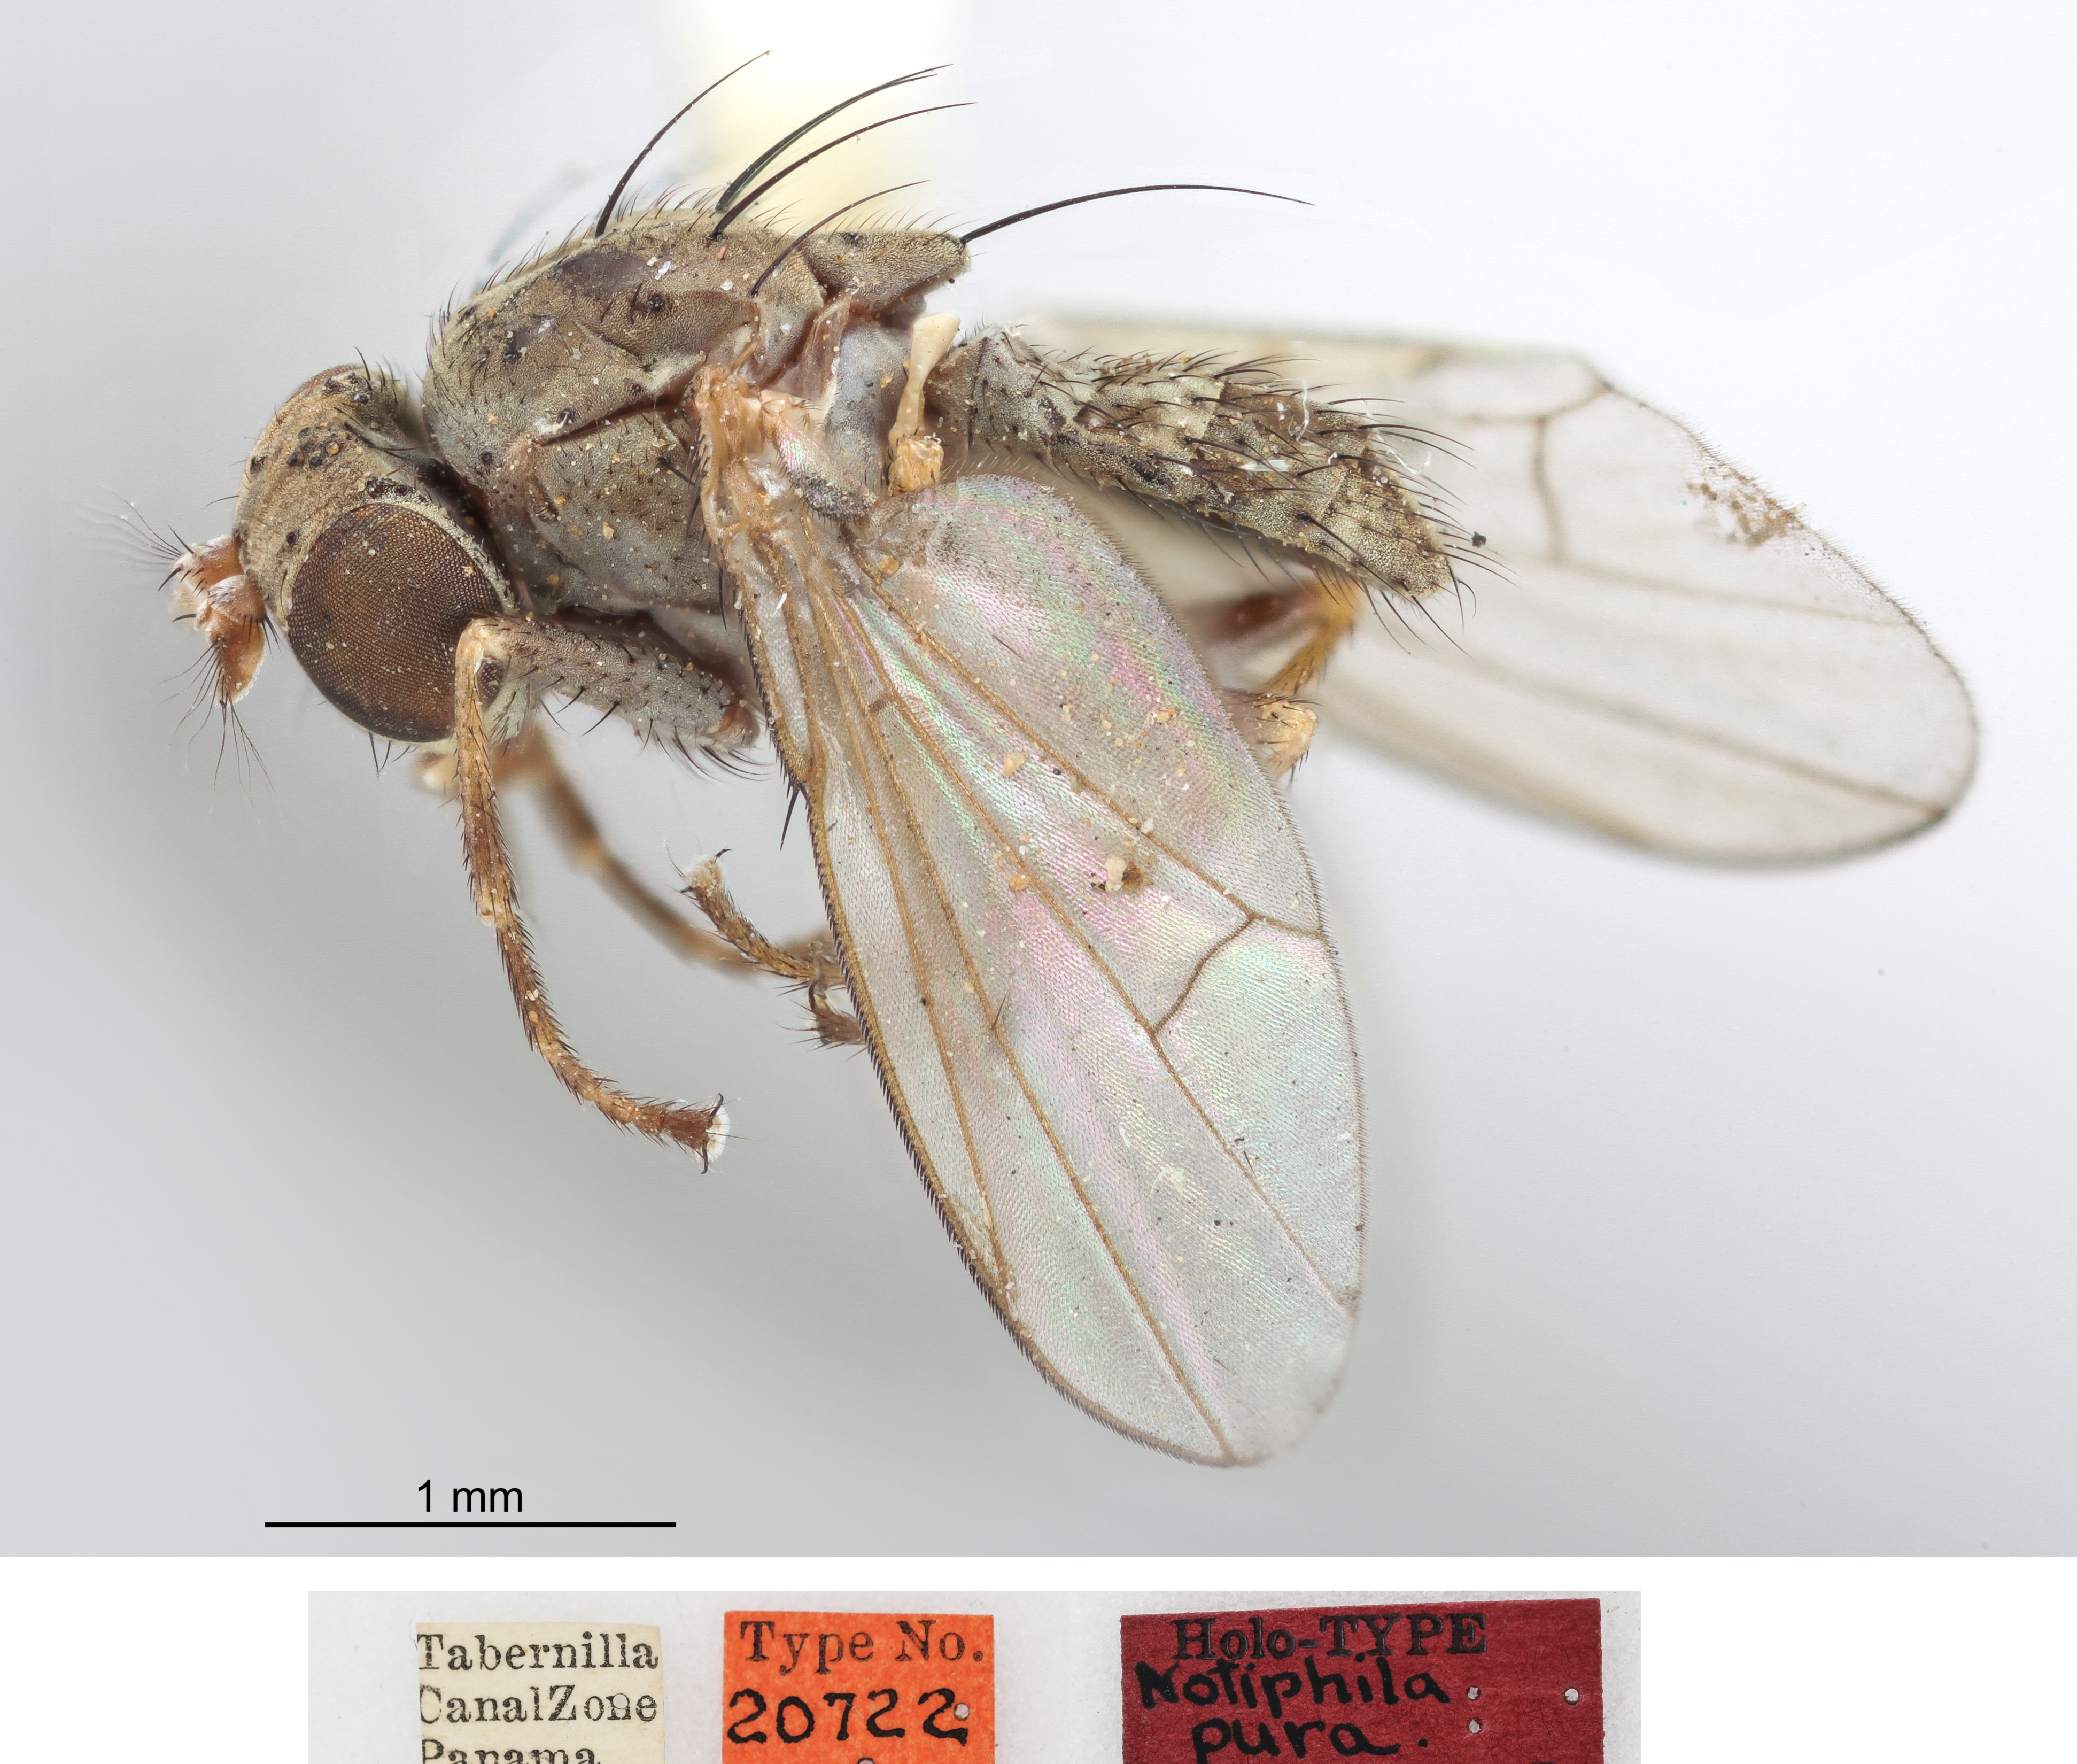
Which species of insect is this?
Notiphila erythrocera (also Notiphila pura)
